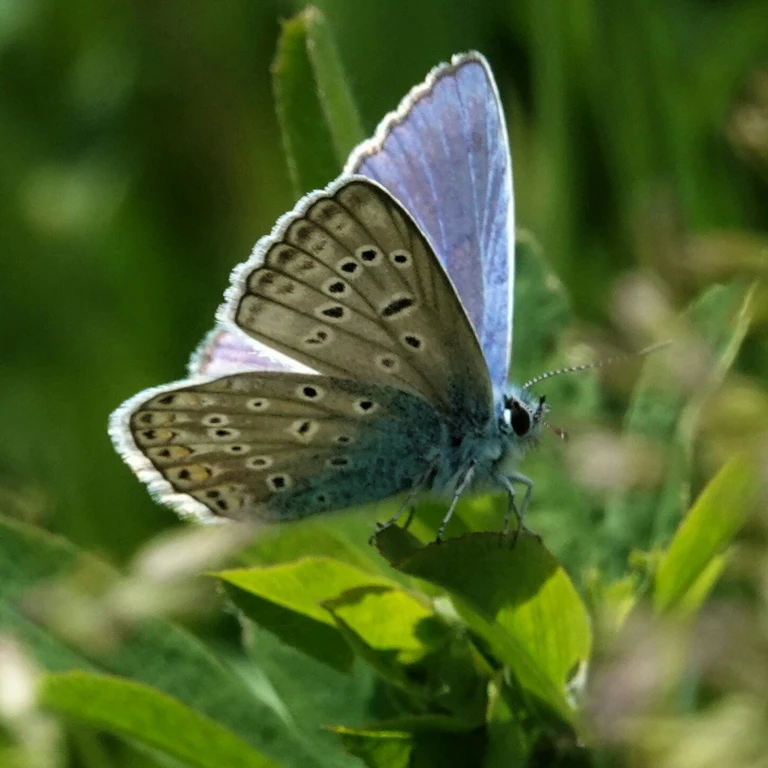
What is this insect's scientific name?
Polyommatus icarus
